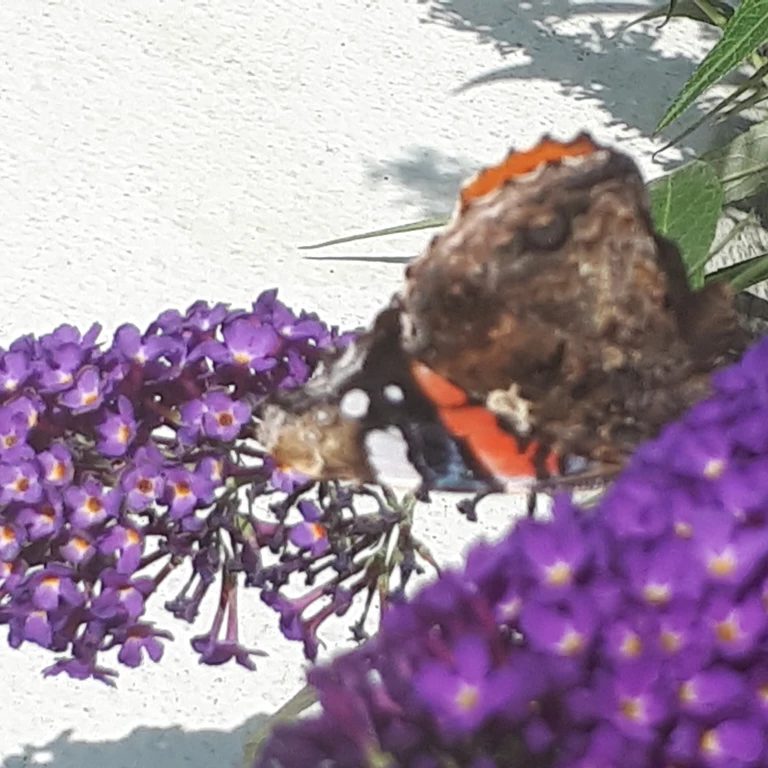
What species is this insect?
Vanessa atalanta
